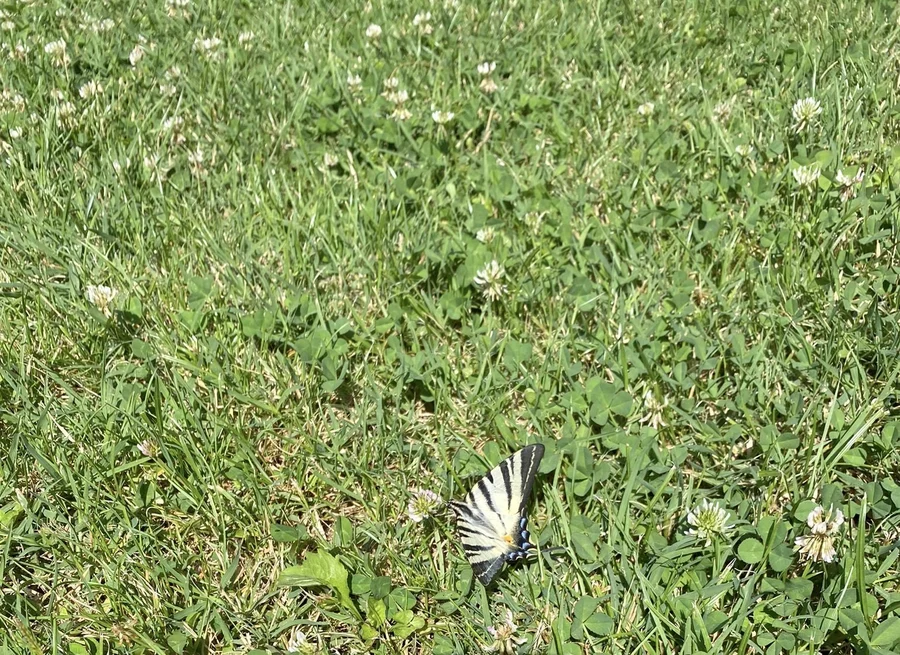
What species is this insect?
Iphiclides podalirius
